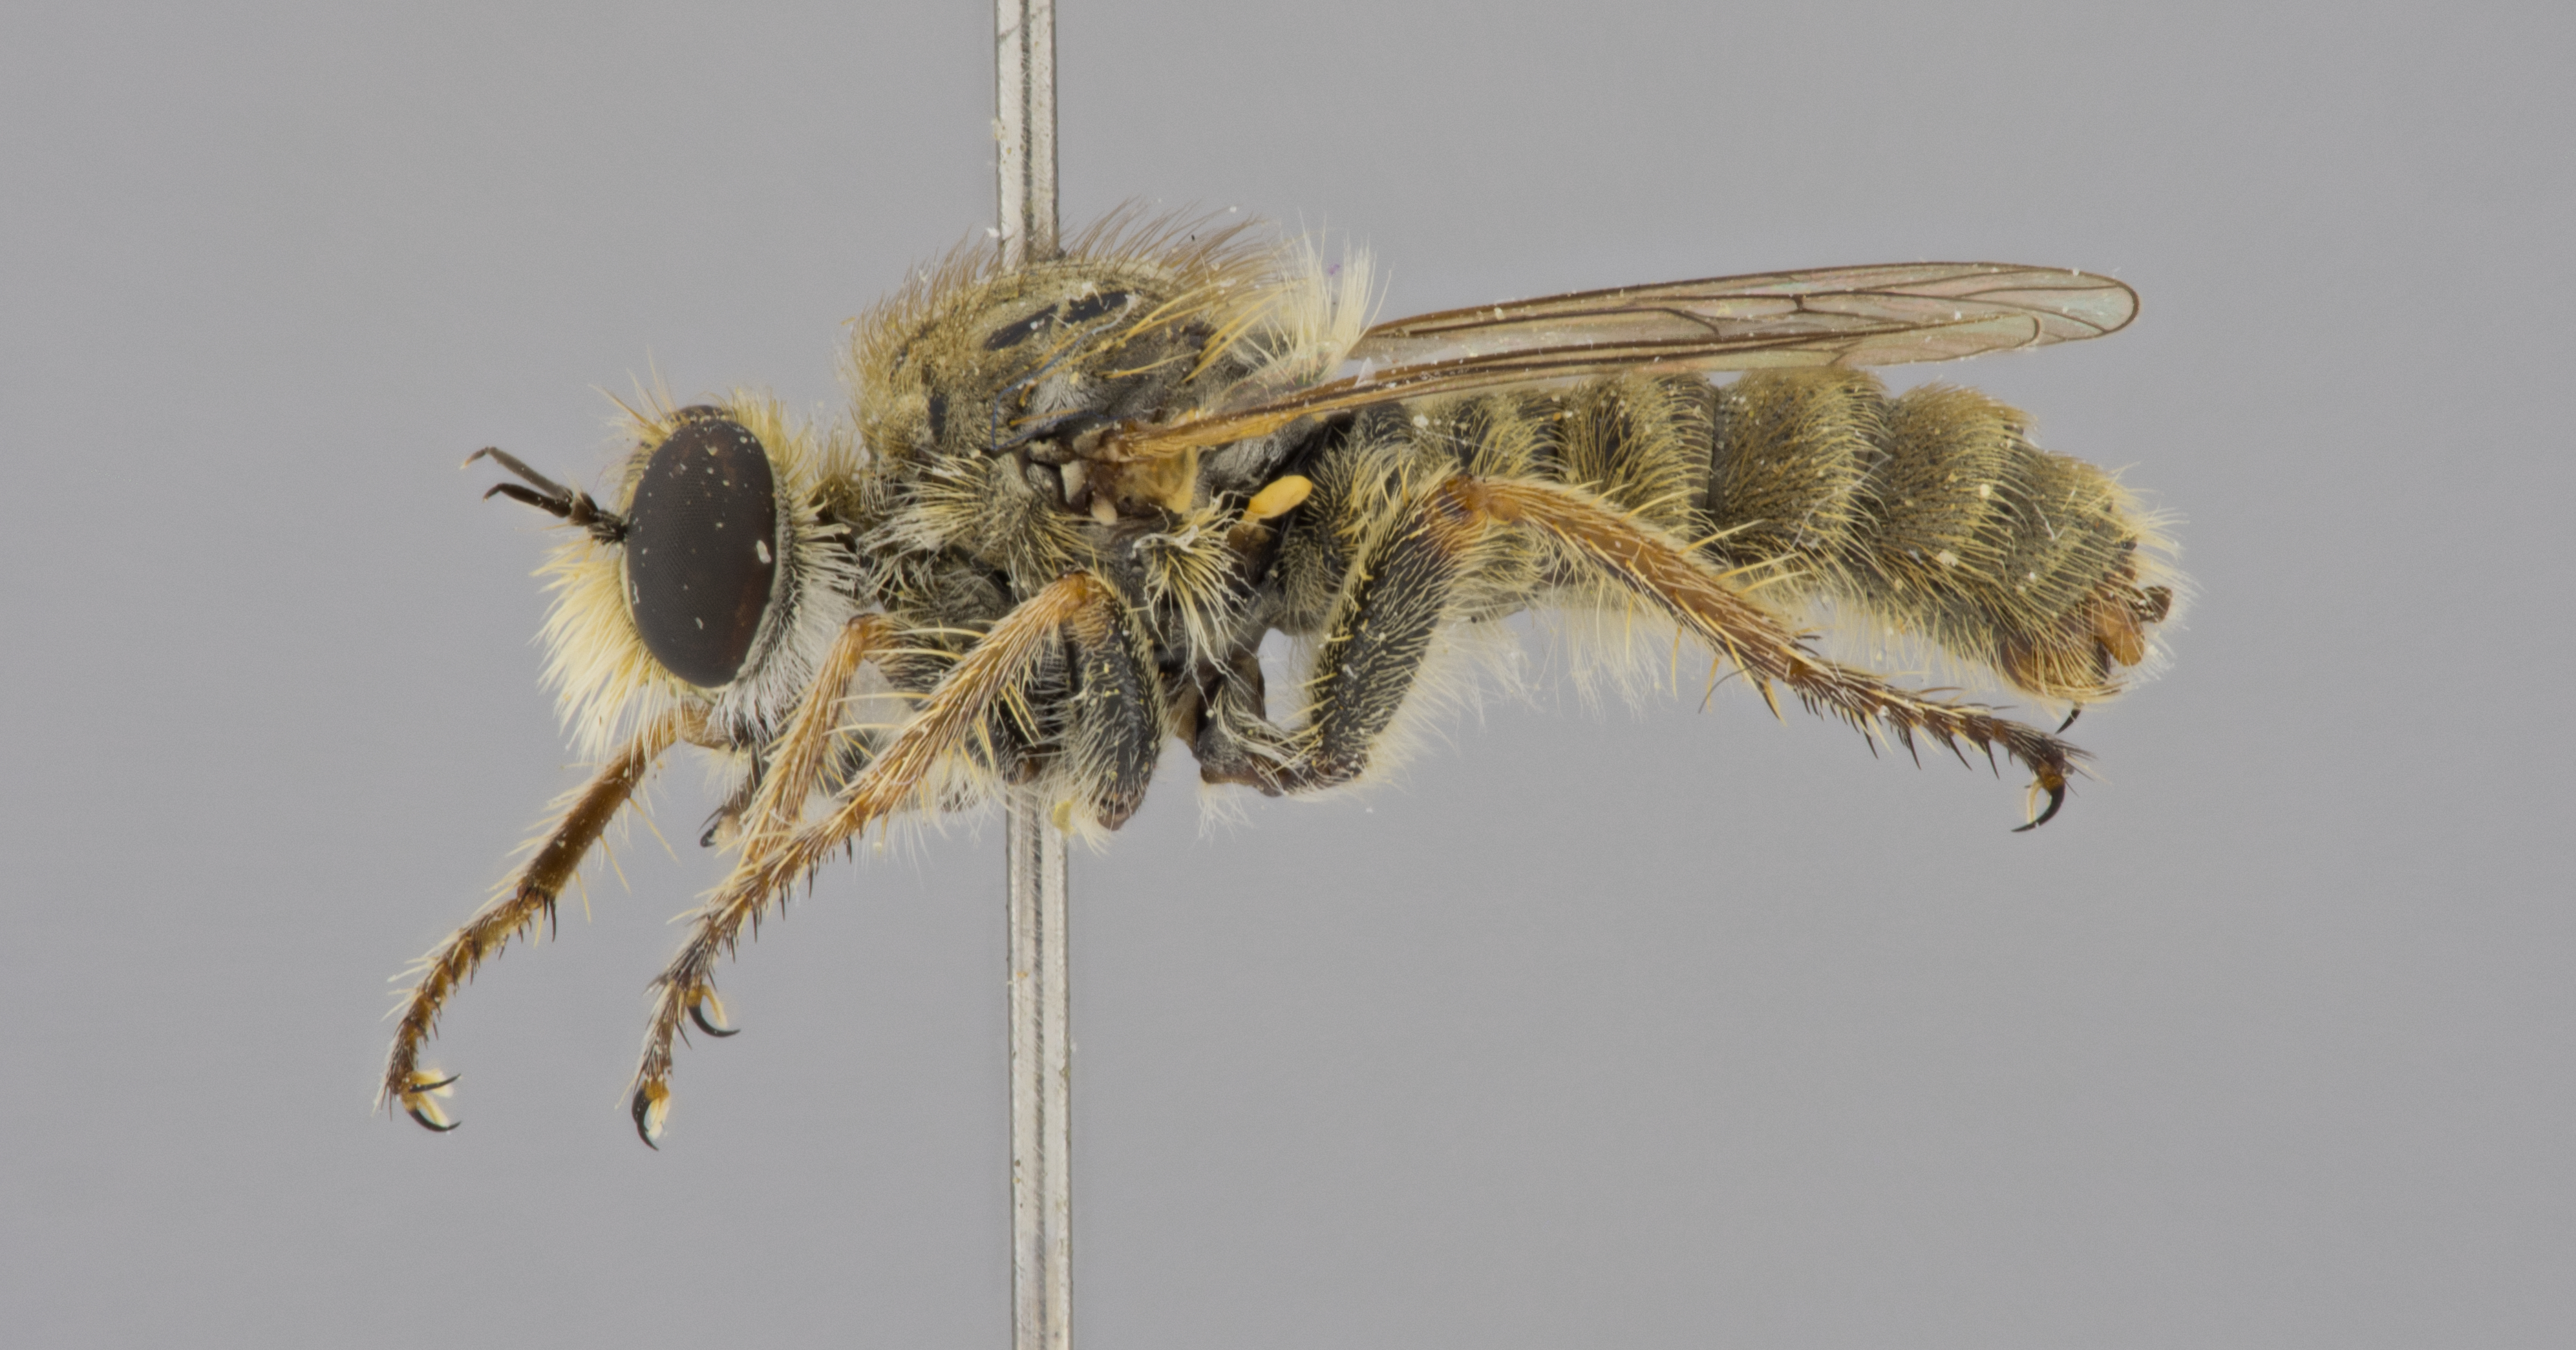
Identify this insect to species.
Amphisbetetus favillaceus
